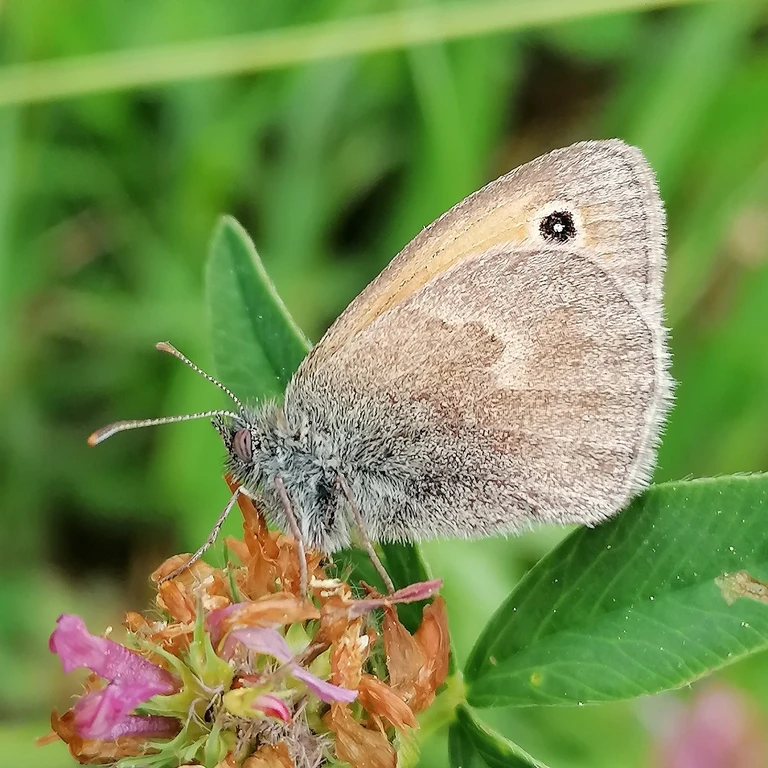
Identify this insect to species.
Coenonympha pamphilus
